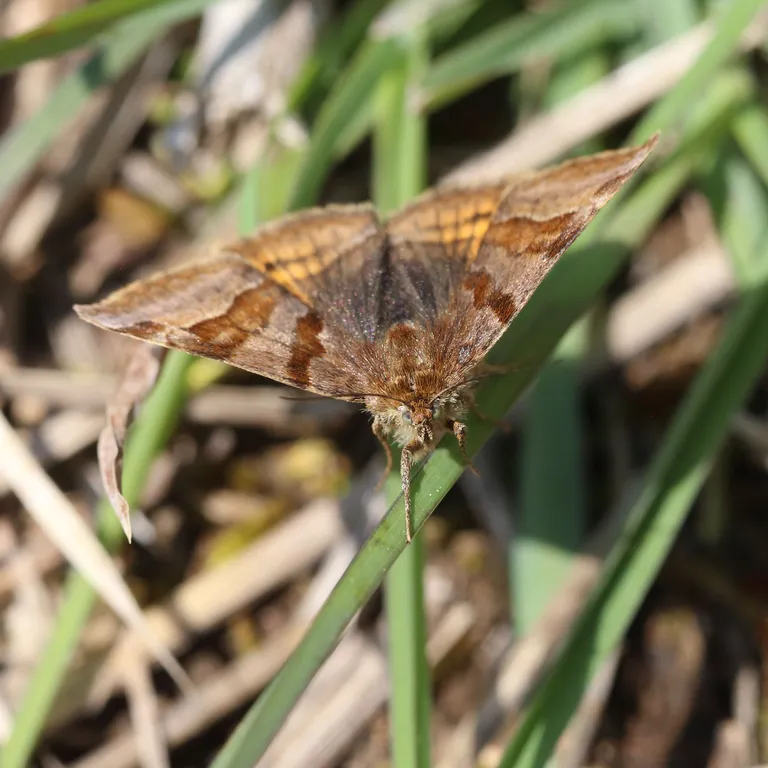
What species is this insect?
Euclidia glyphica
